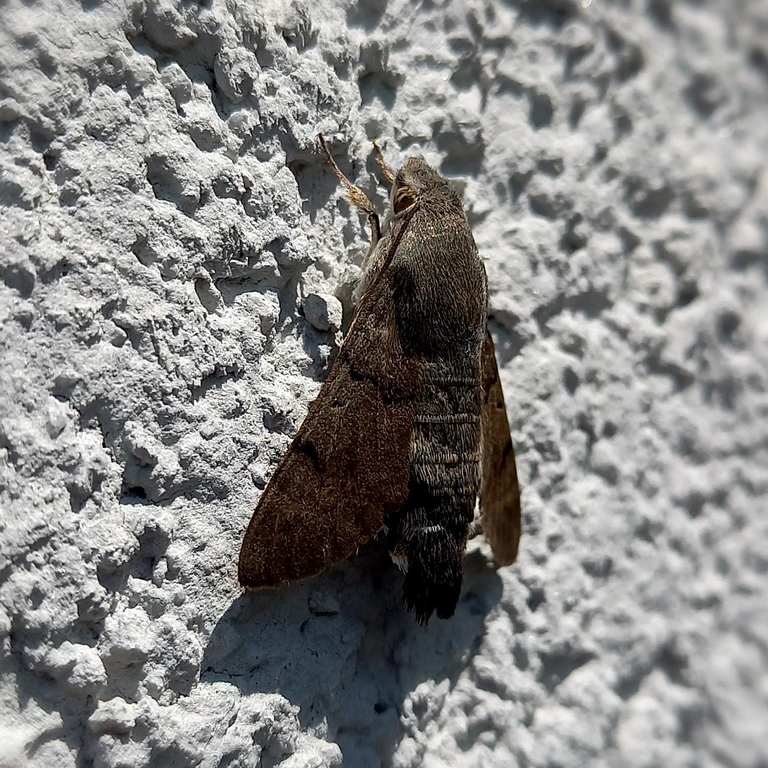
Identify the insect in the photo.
Macroglossum stellatarum
